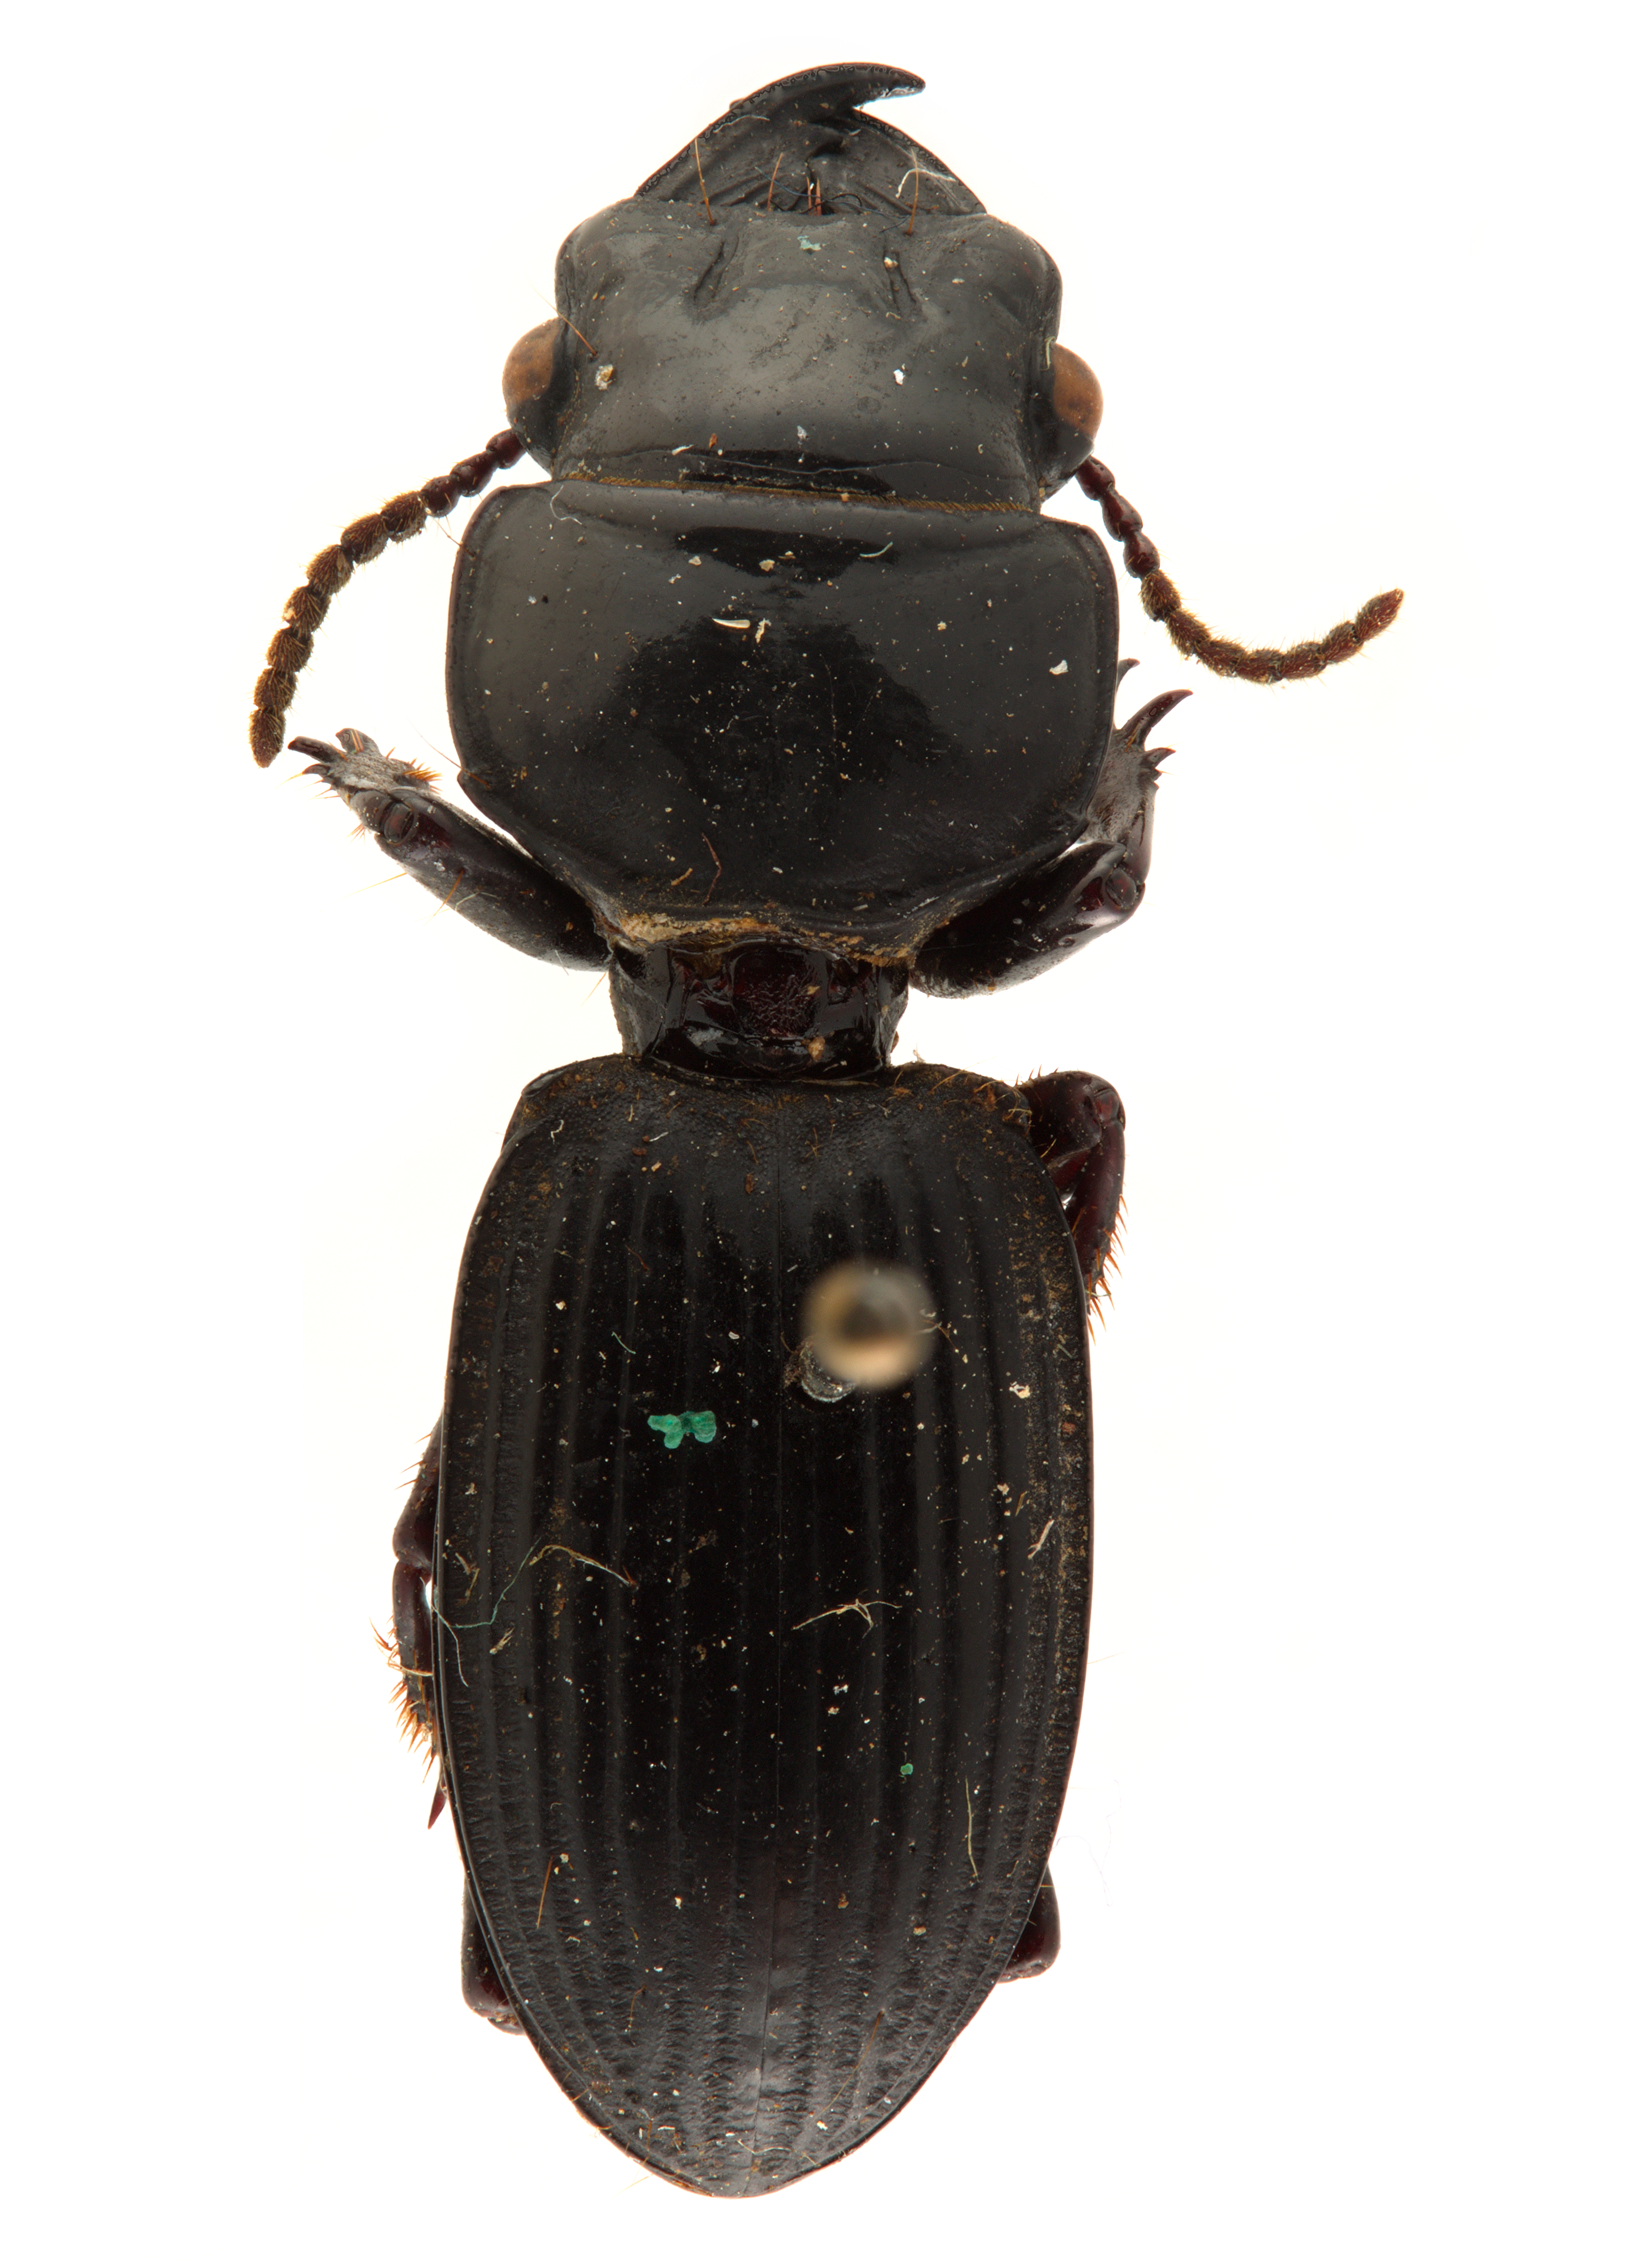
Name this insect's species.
Menigius liberianus
